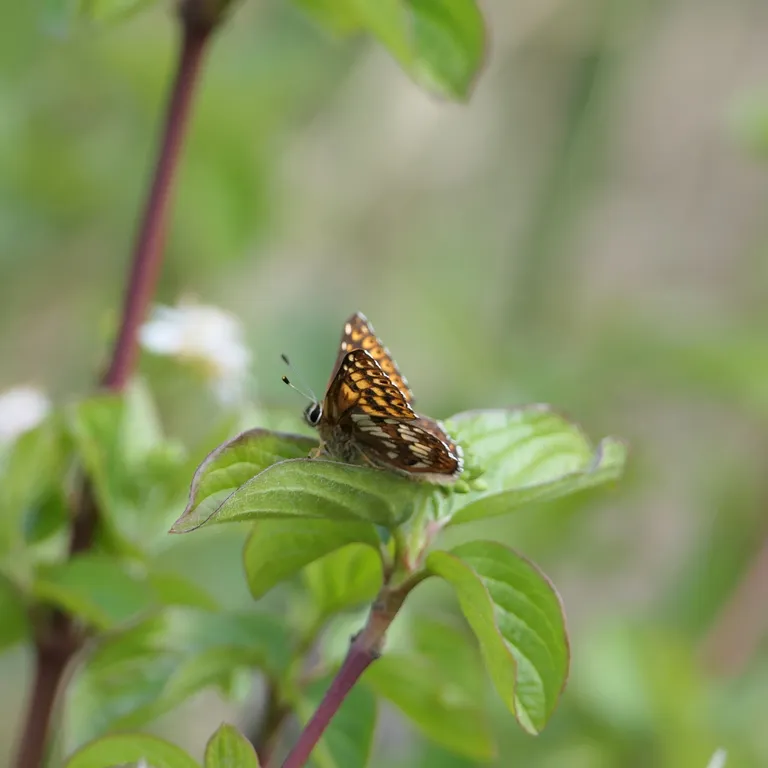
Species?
Hamearis lucina
